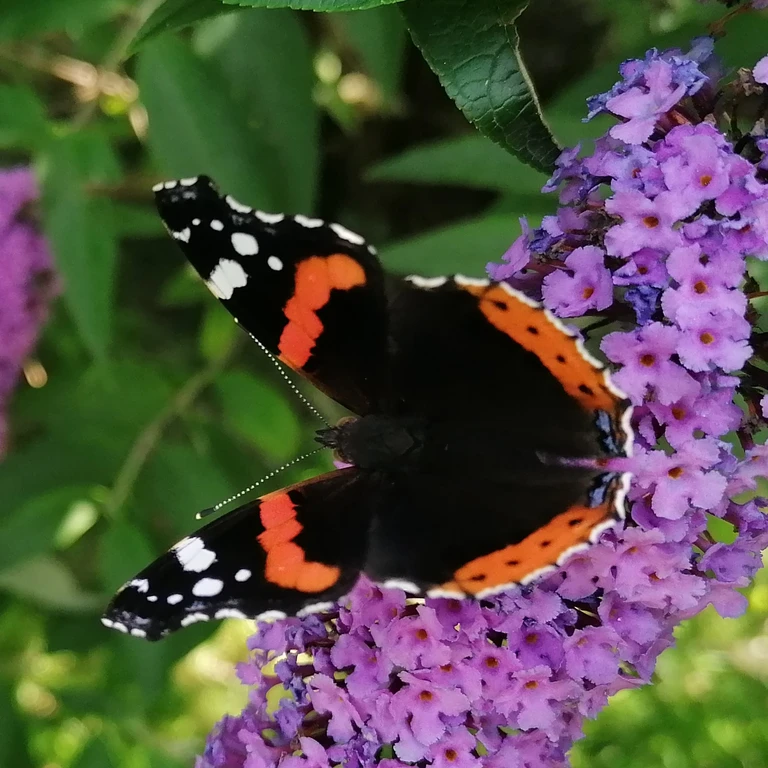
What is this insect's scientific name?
Vanessa atalanta
